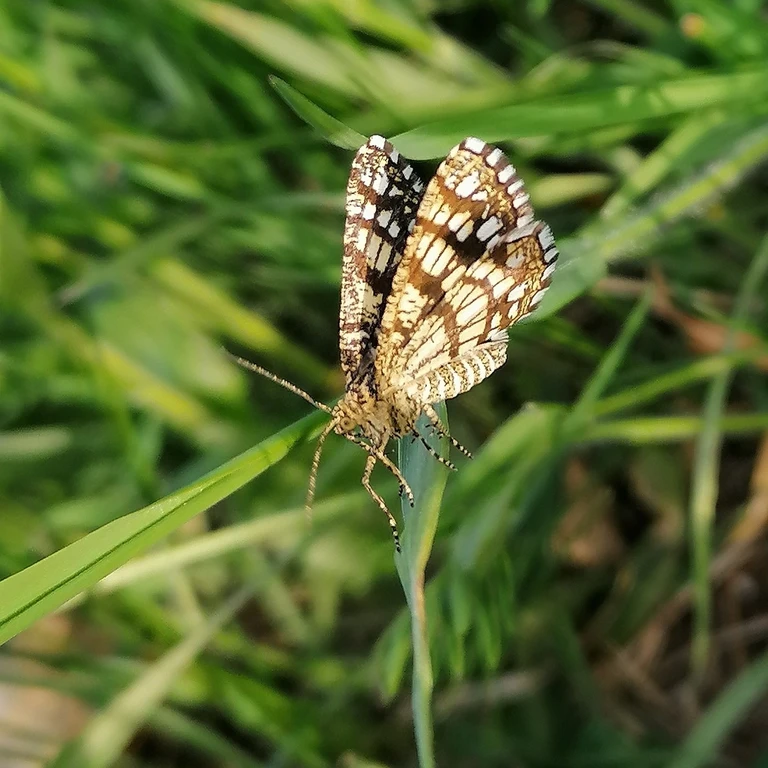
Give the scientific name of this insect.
Chiasmia clathrata
